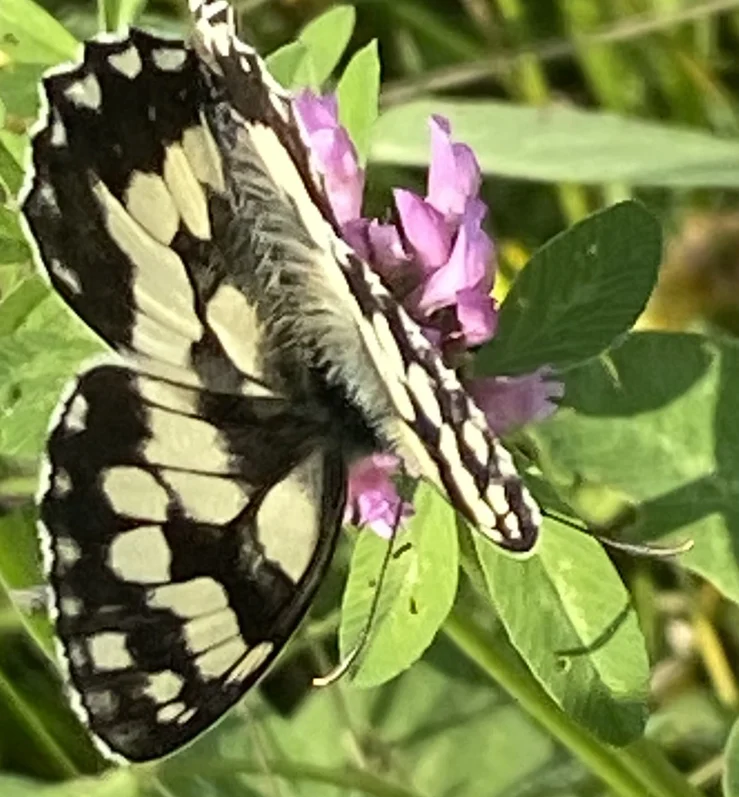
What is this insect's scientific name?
Melanargia galathea
